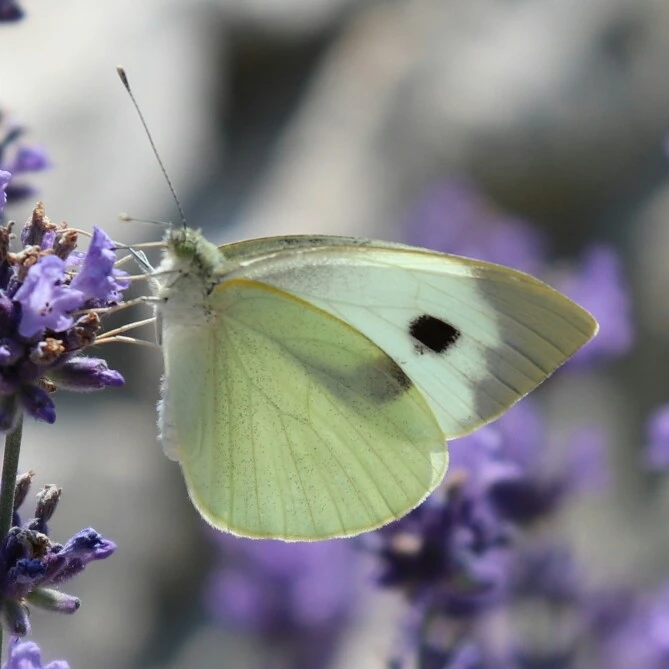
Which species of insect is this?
Pieris brassicae
